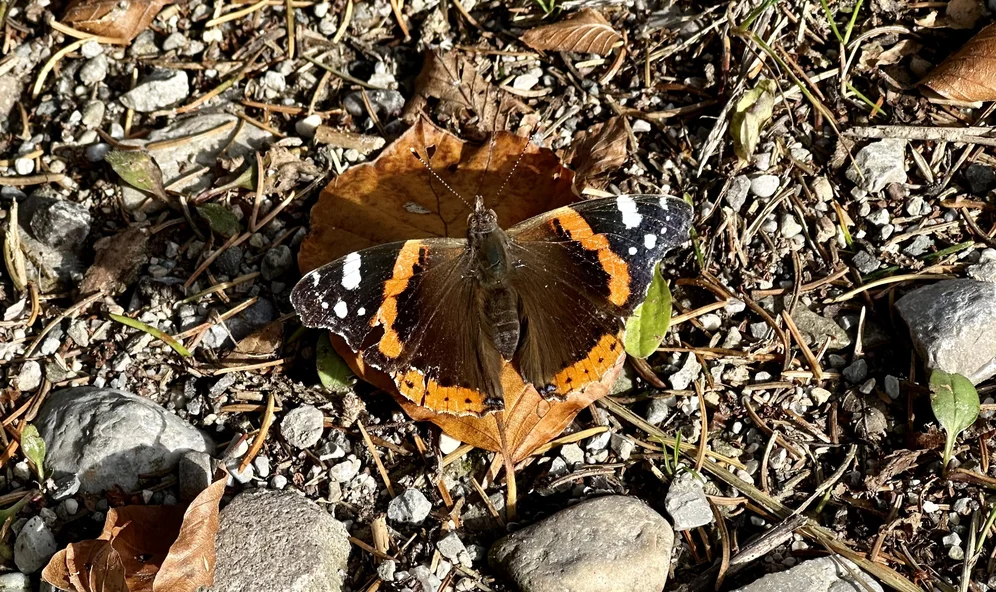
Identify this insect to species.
Vanessa atalanta
